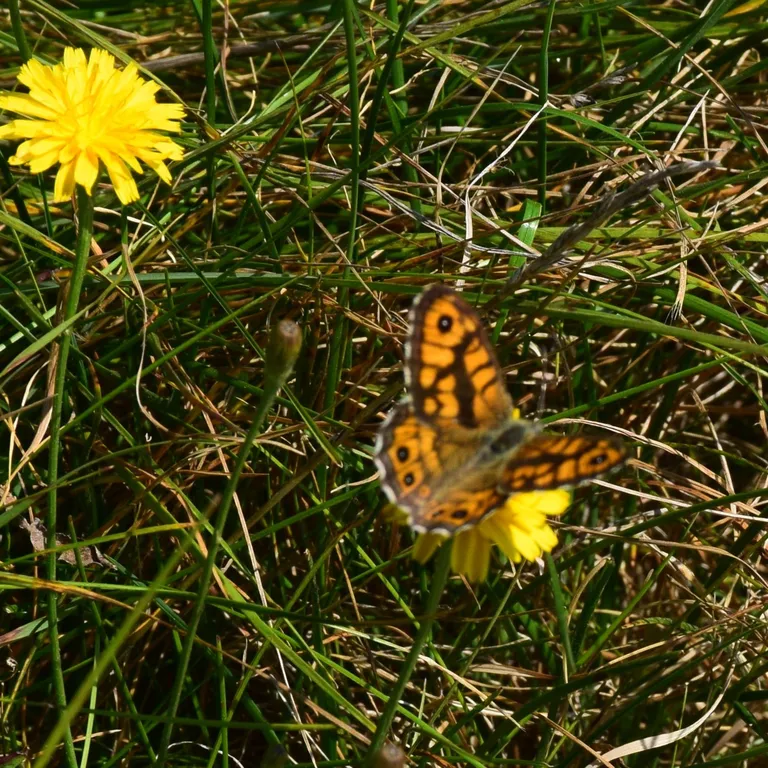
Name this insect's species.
Lasiommata megera (also Pararge megera)
